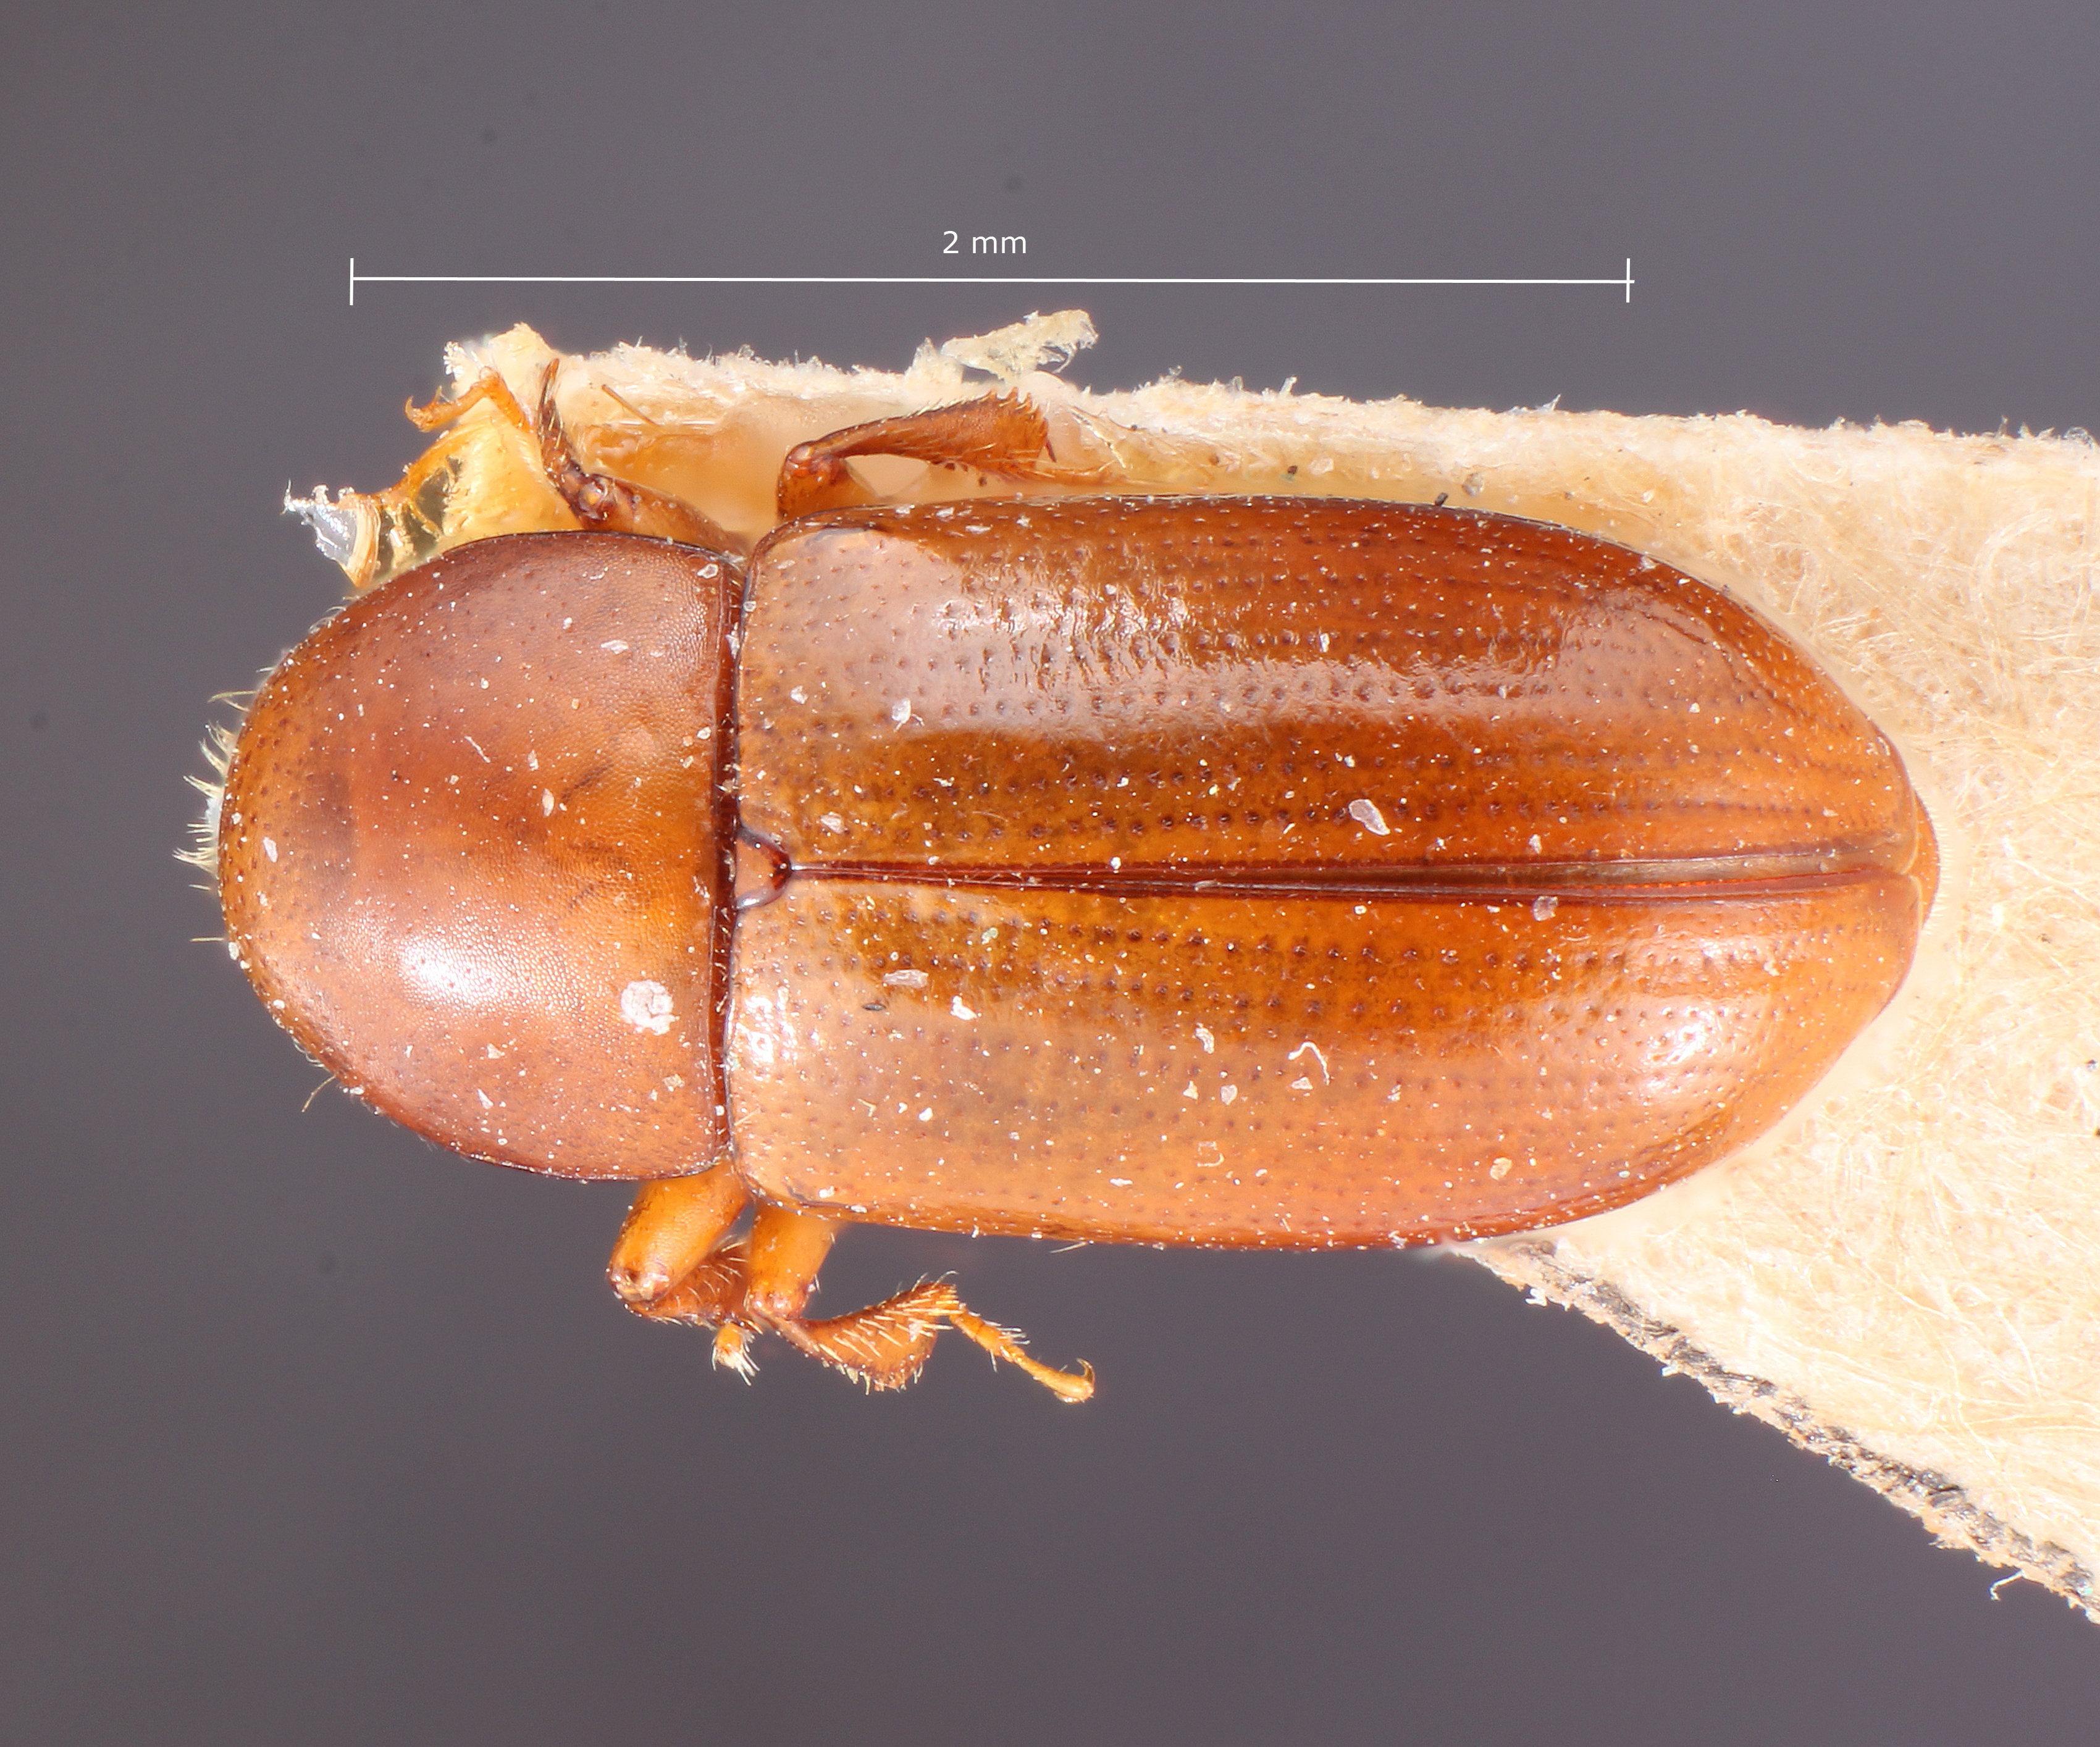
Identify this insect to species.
Scolytodes trispinosus
